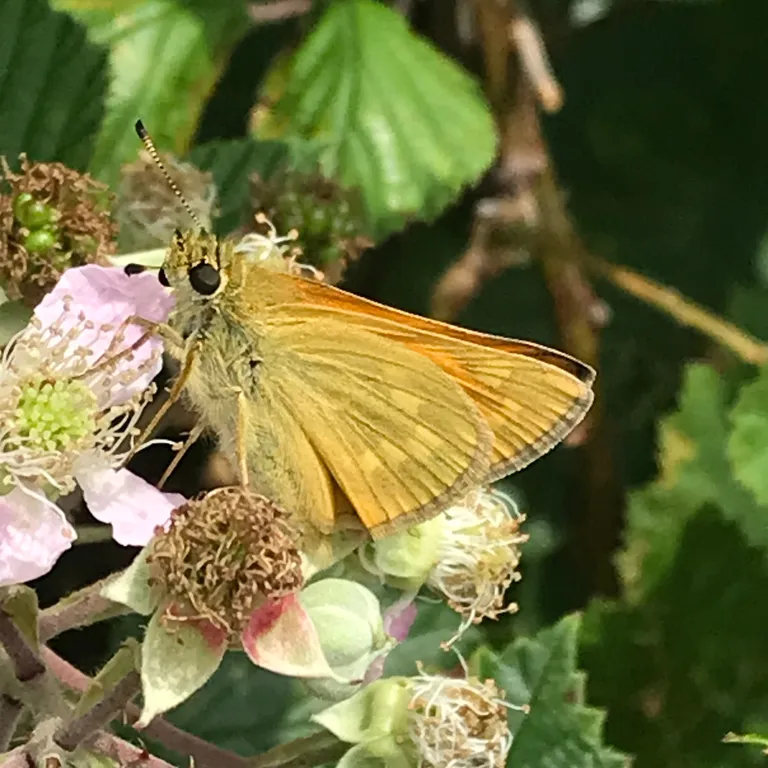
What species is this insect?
Ochlodes sylvanus (also Ochlodes venata)
